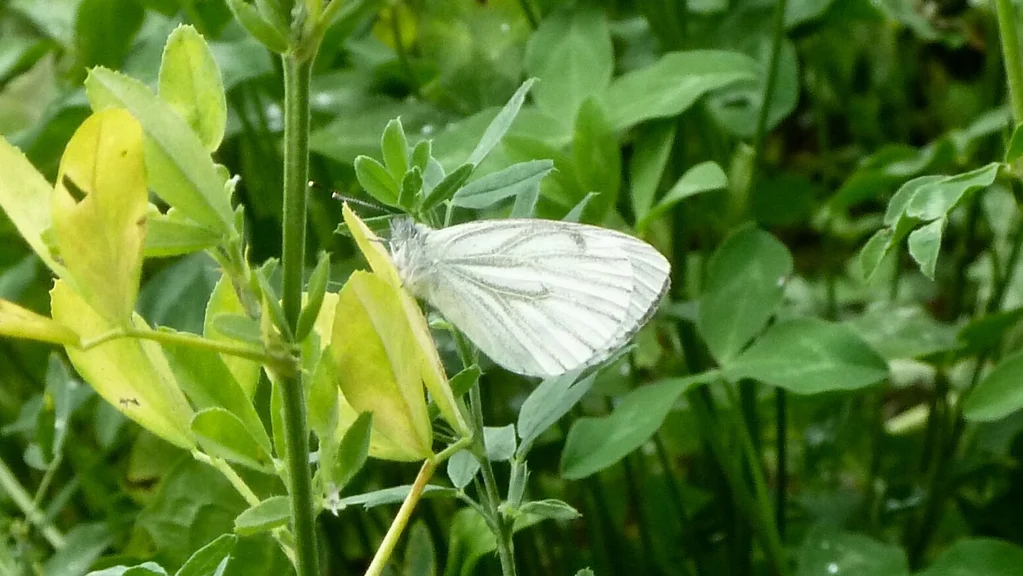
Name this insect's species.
Pieris napi
